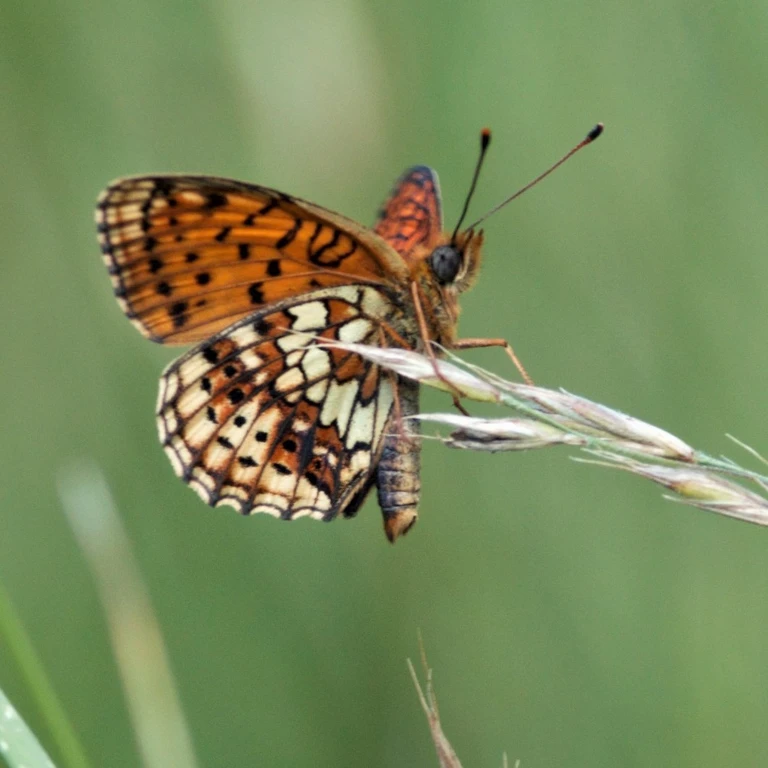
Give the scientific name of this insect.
Brenthis hecate
